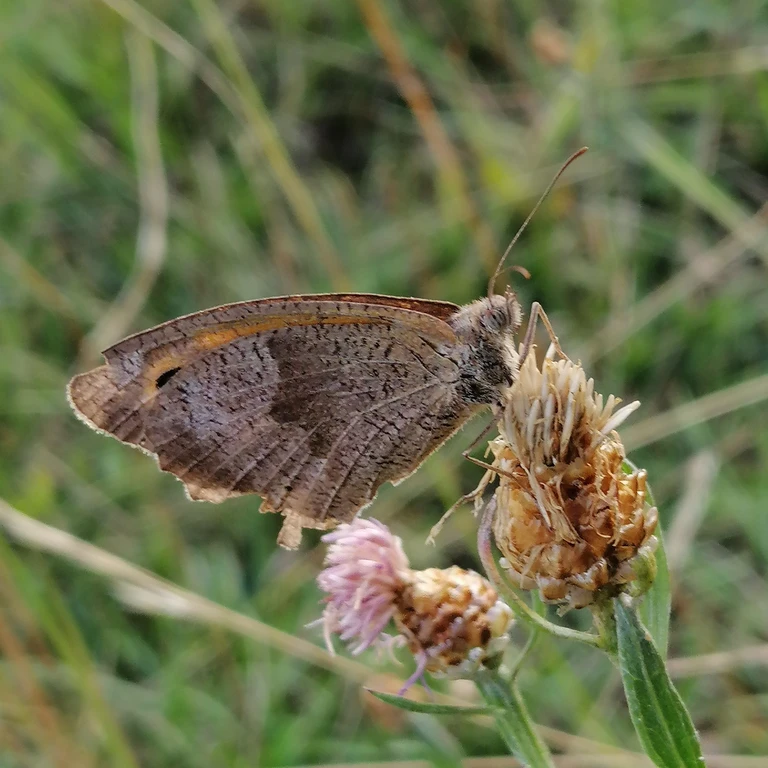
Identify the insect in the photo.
Maniola jurtina
